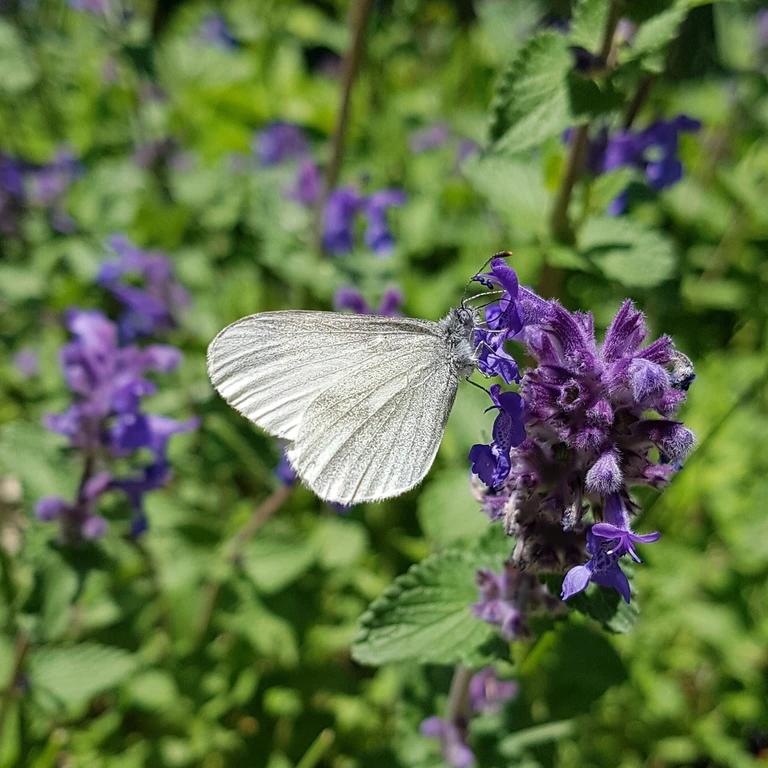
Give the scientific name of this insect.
Leptidea sinapis/juvernica
